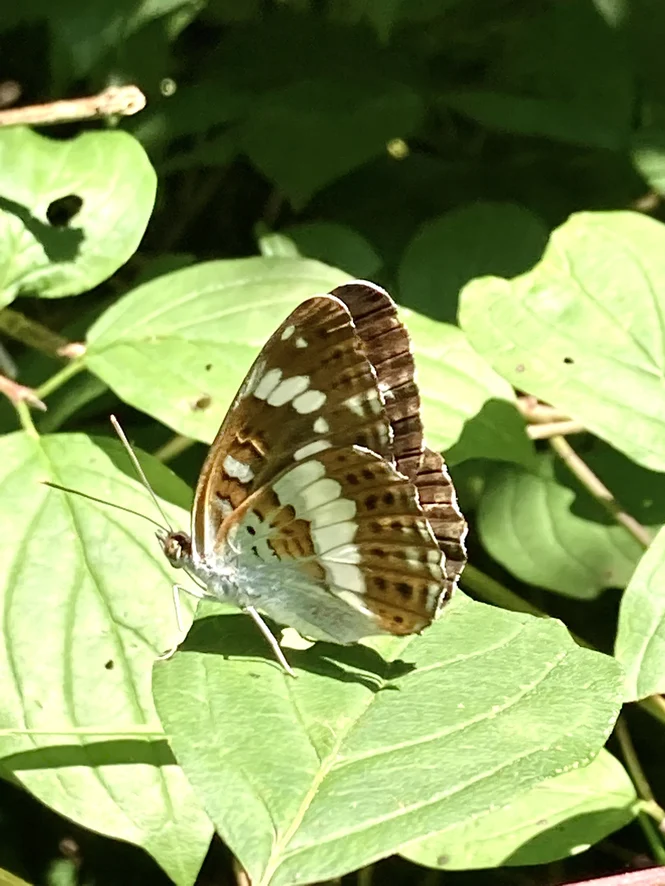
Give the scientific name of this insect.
Limenitis camilla (also Ladoga camilla)
